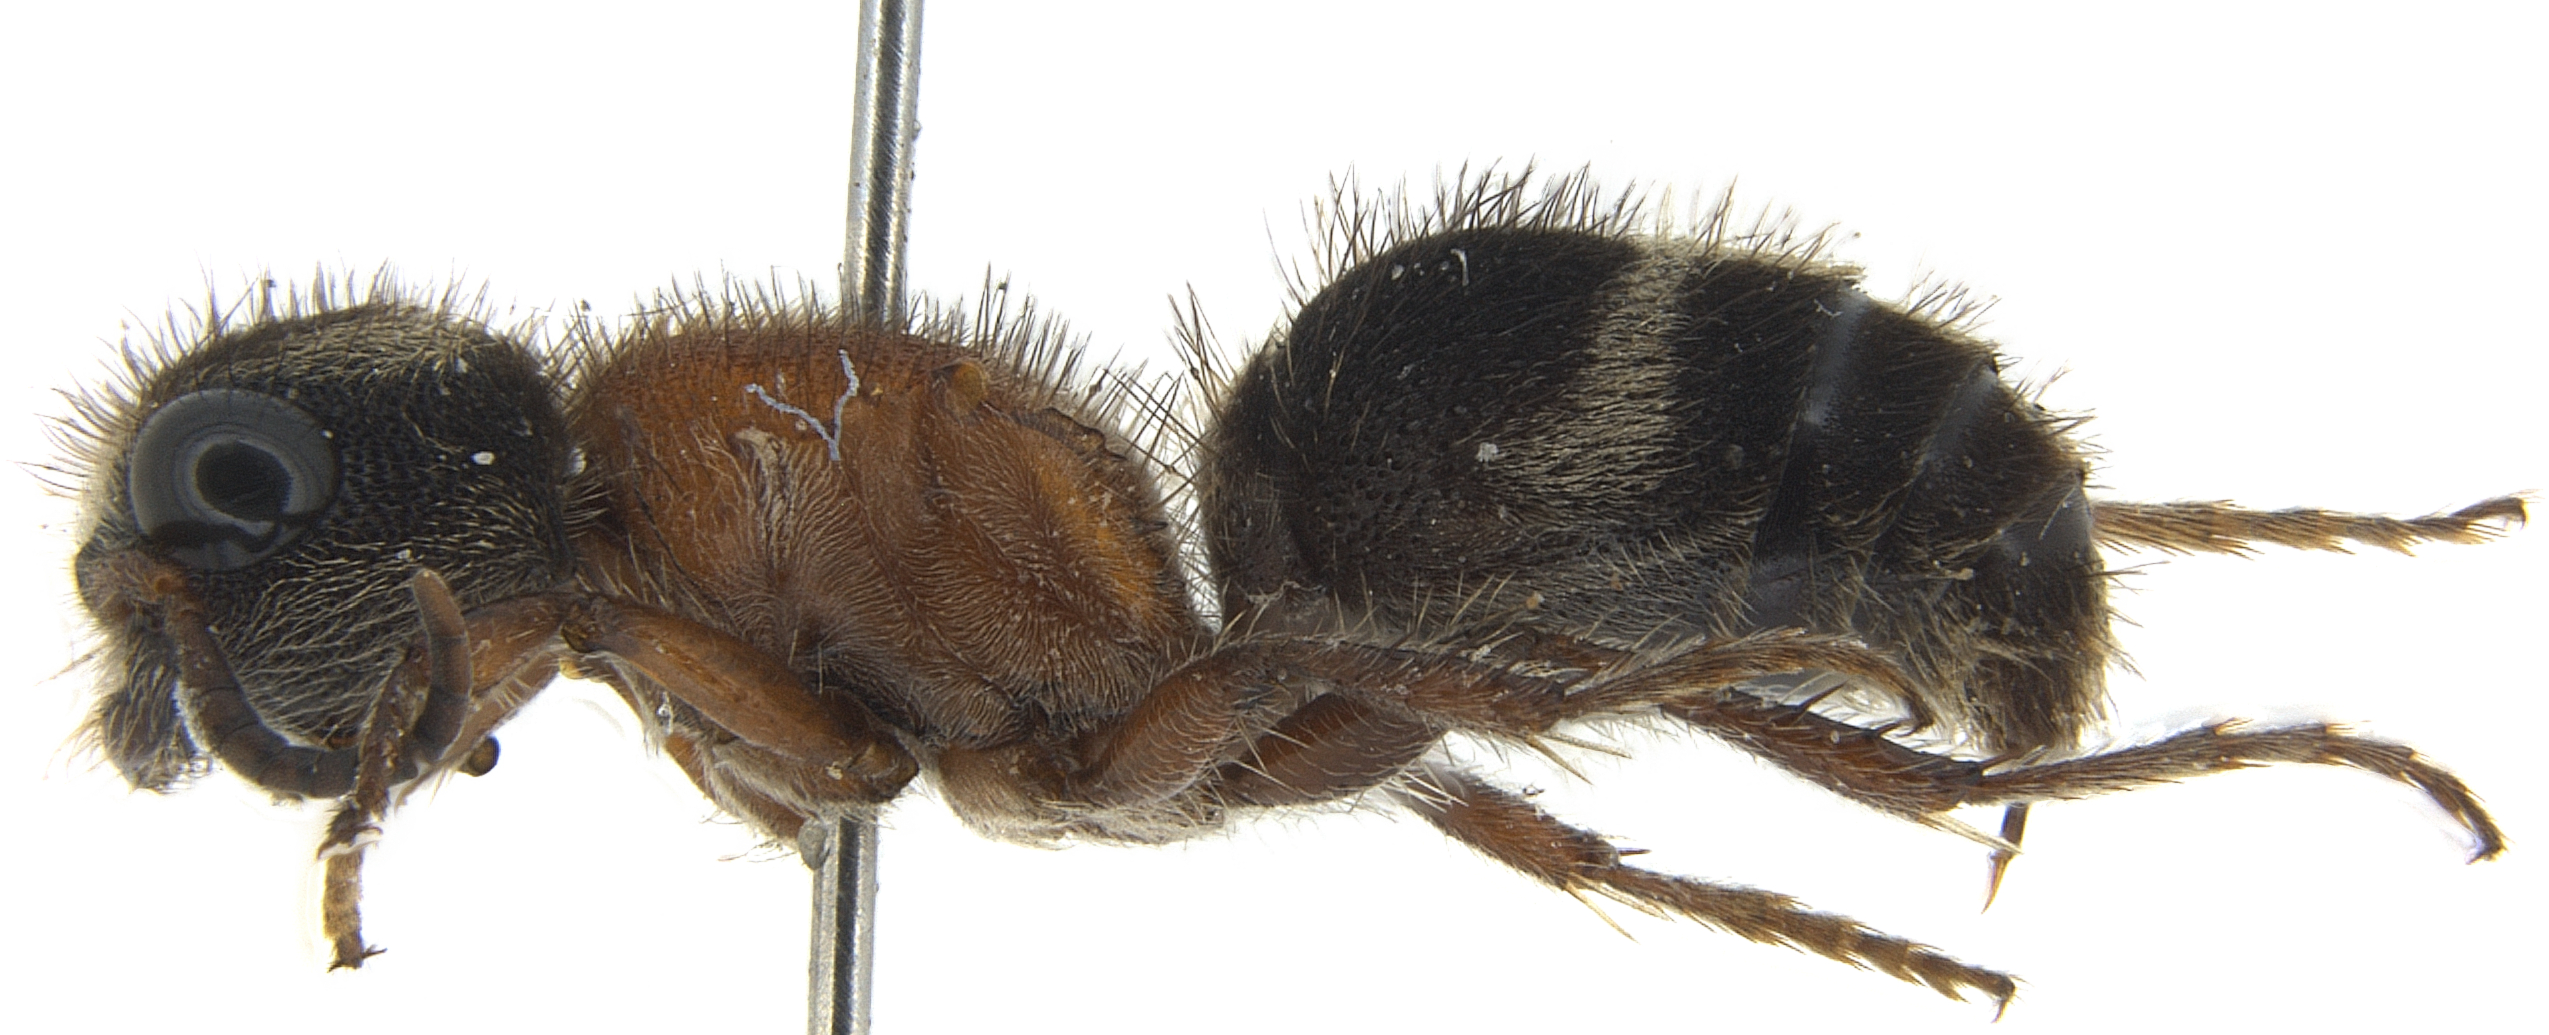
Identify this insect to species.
Pertyella beata
